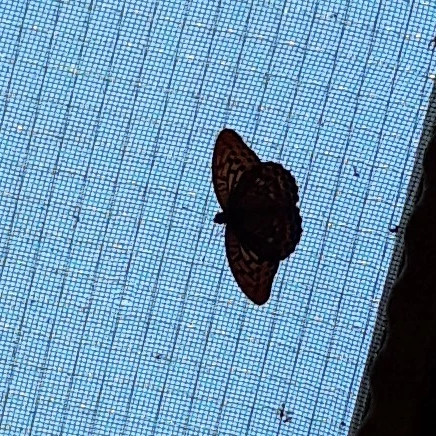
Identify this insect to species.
Argynnis paphia
